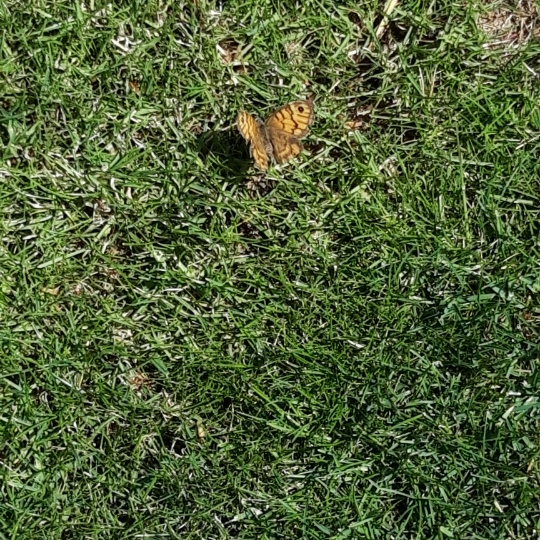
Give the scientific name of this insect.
Lasiommata megera (also Pararge megera)
